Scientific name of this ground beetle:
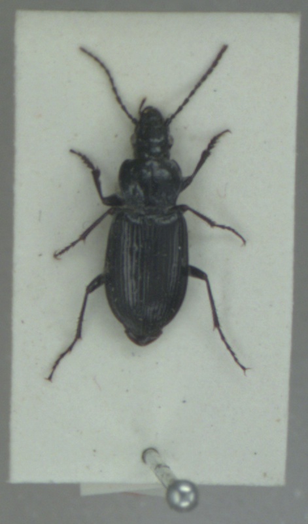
Pterostichus adstrictus
